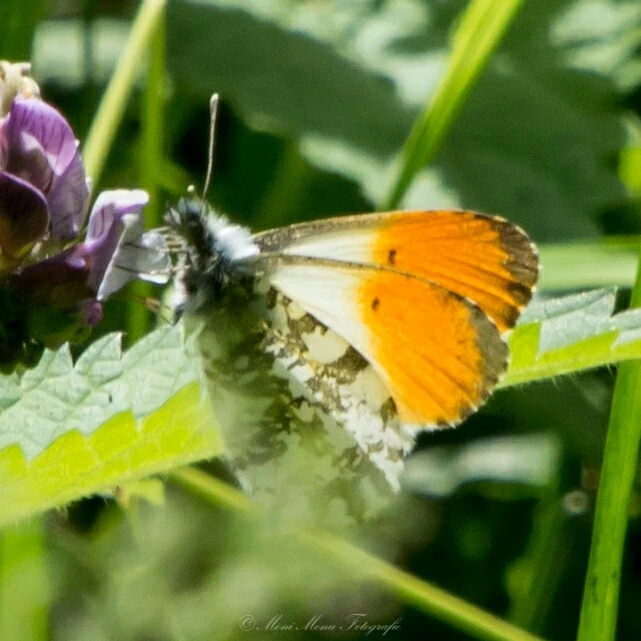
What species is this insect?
Anthocharis cardamines
